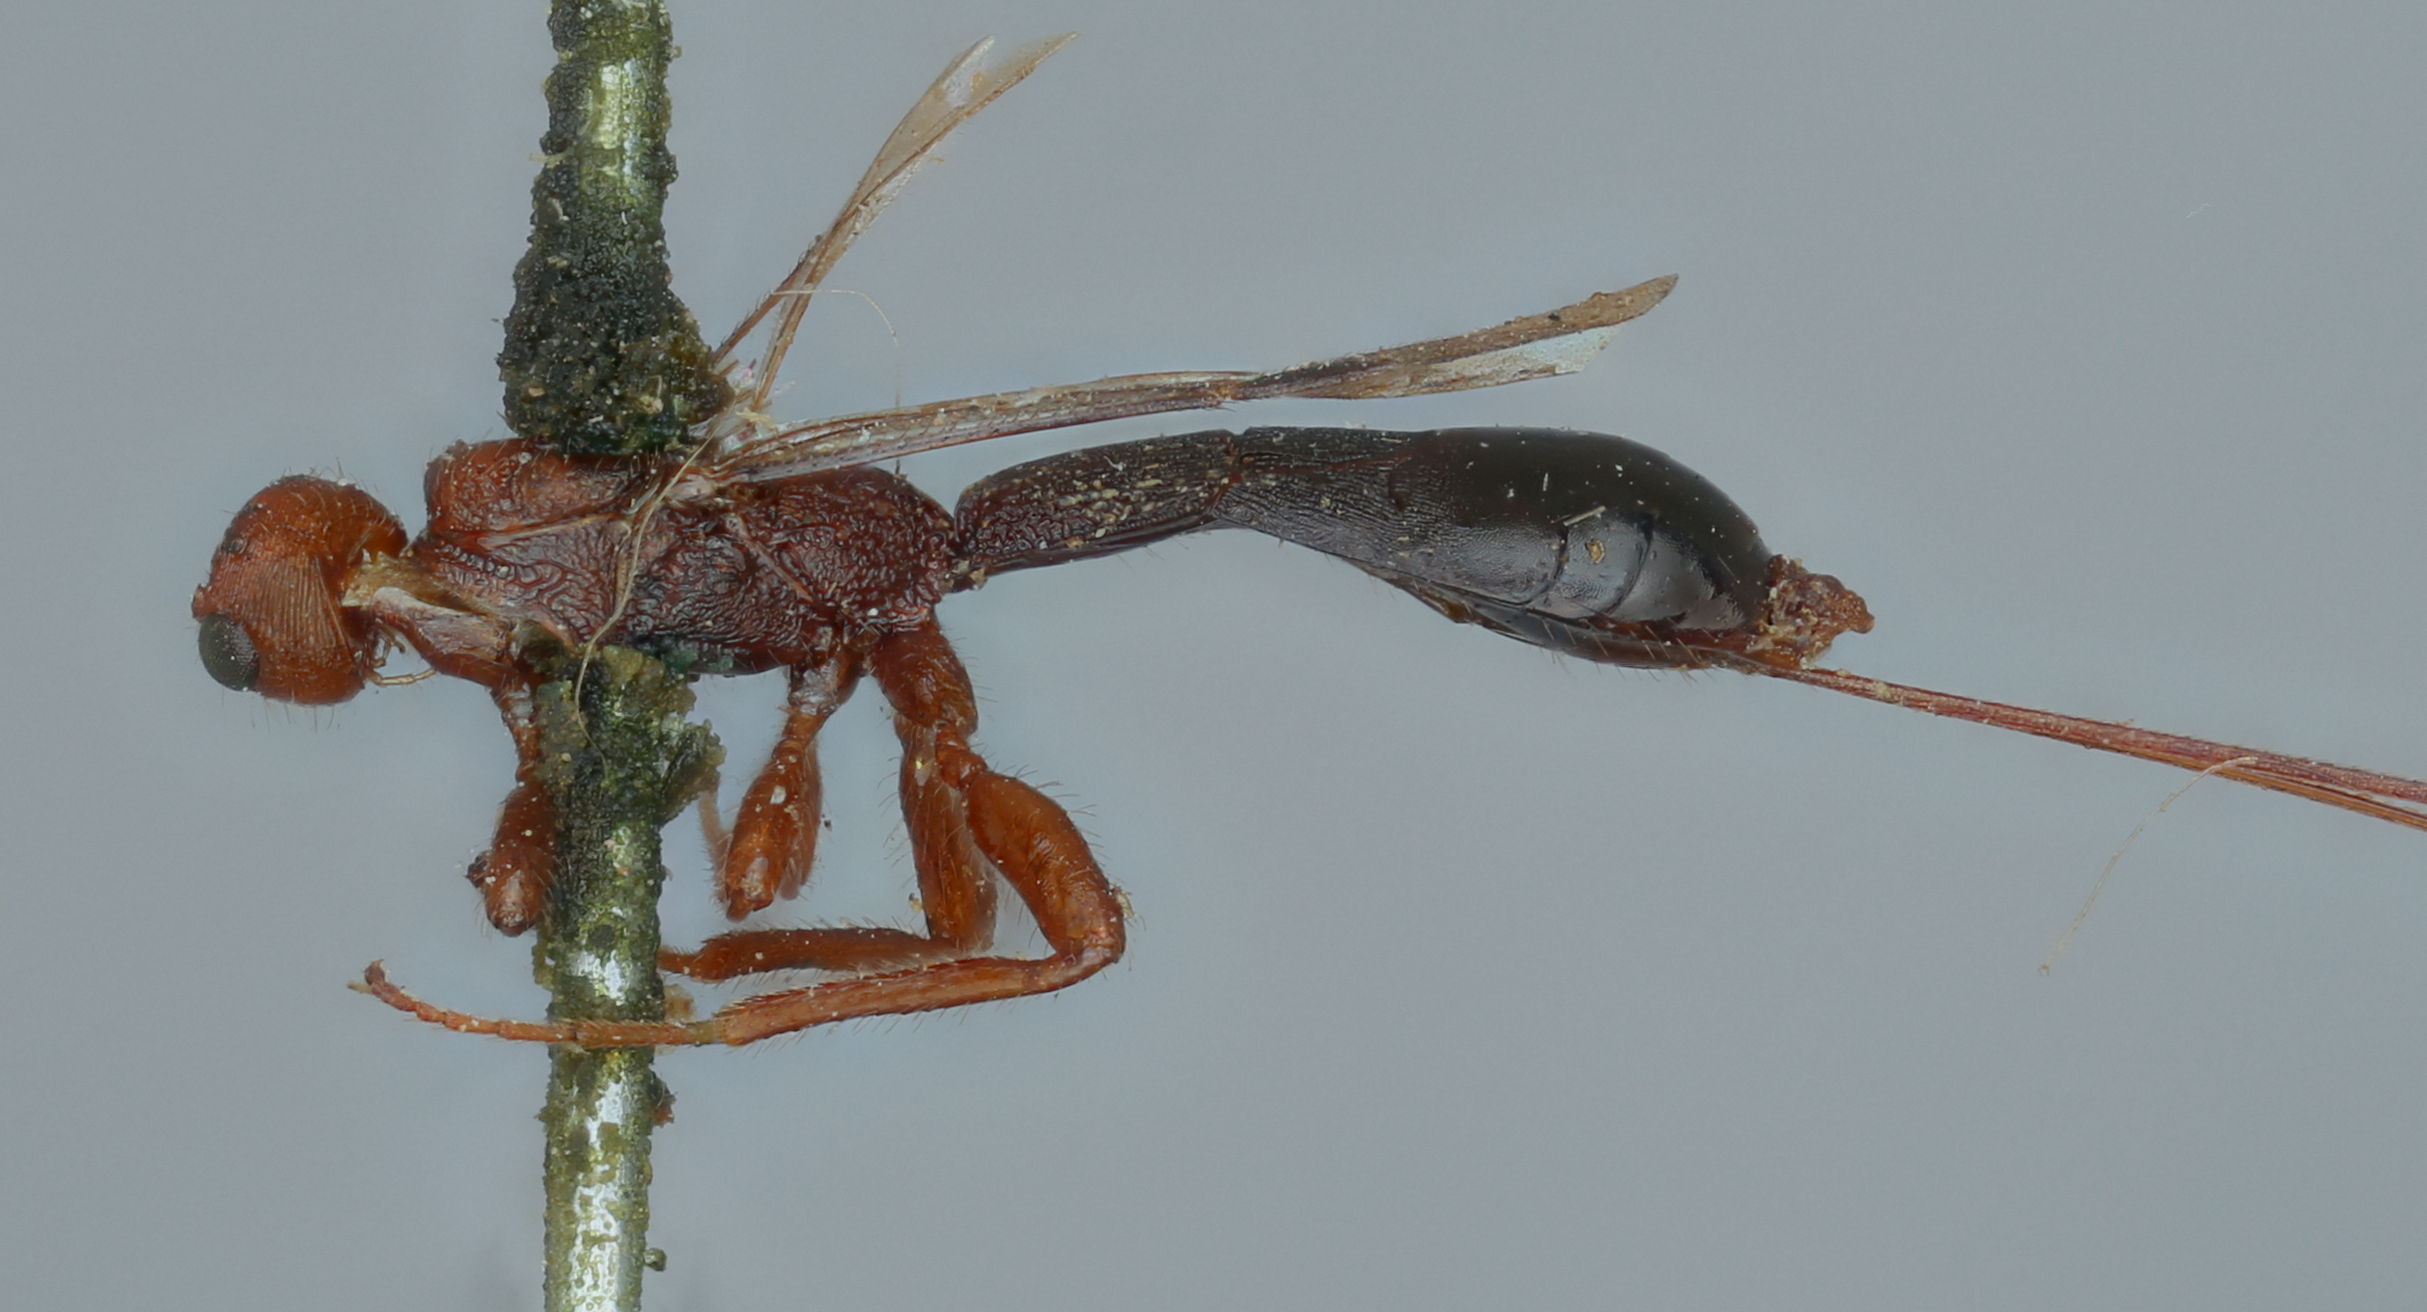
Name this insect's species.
Exothecus labriventris
